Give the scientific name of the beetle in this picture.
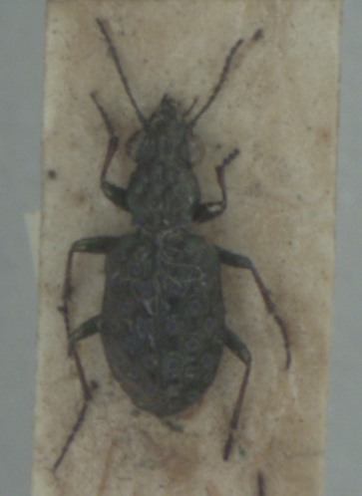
Elaphrus cupreus
